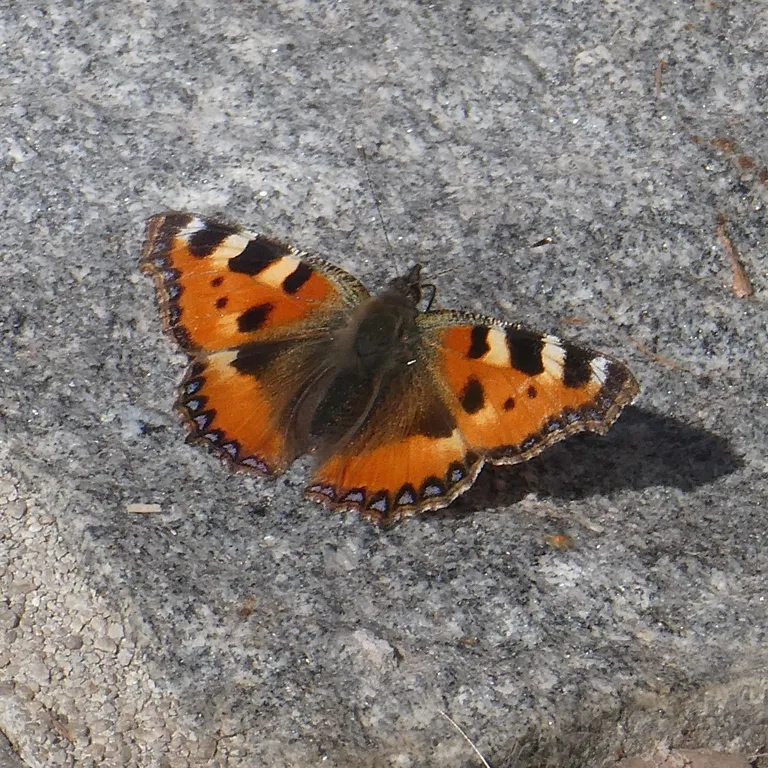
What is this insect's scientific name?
Aglais urticae
